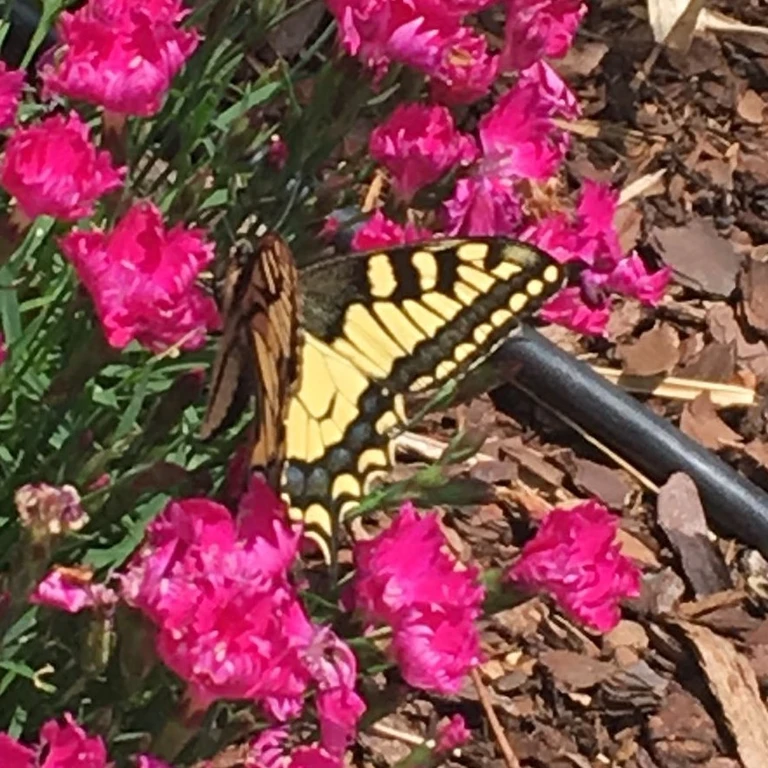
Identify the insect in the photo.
Papilio machaon
